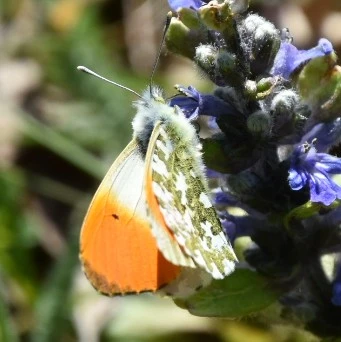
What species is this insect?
Anthocharis cardamines
